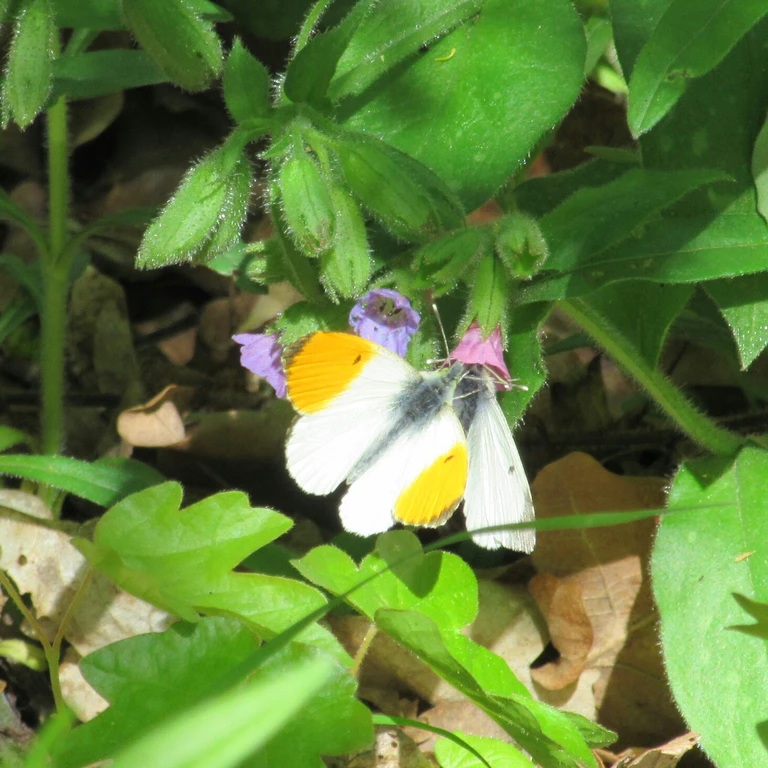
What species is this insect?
Anthocharis cardamines
